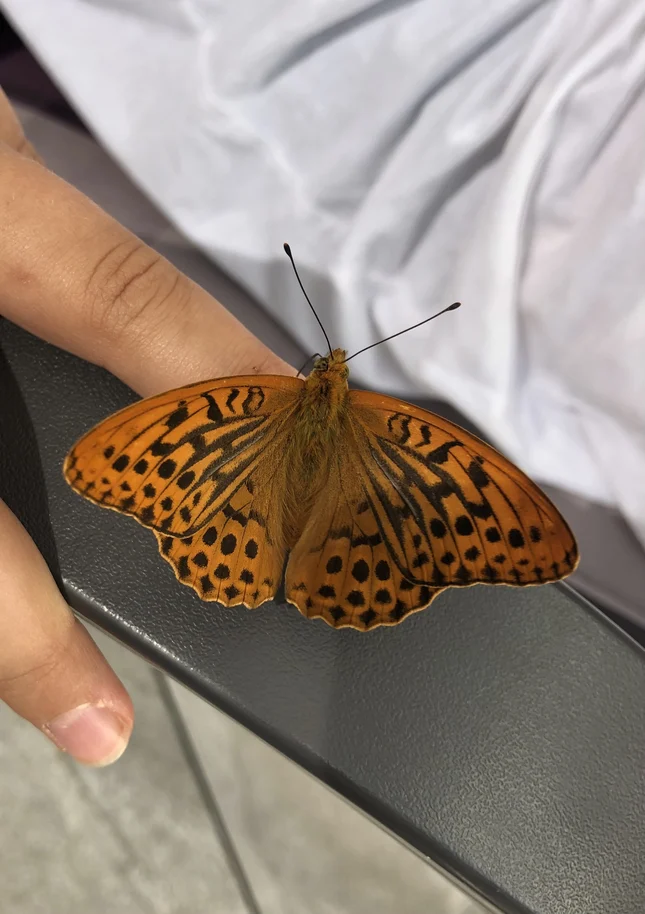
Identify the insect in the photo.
Argynnis paphia
